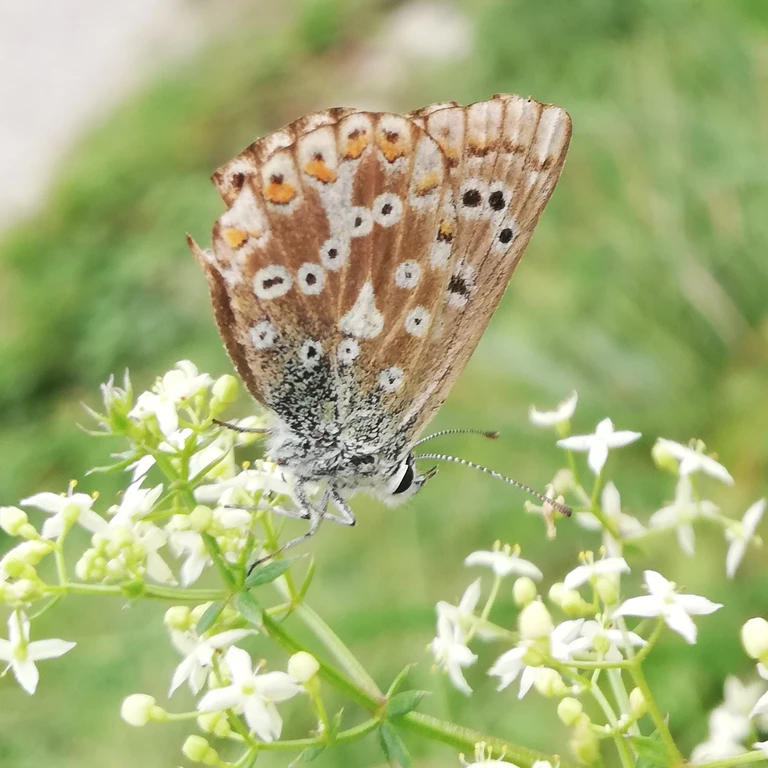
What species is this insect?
Lysandra coridon
